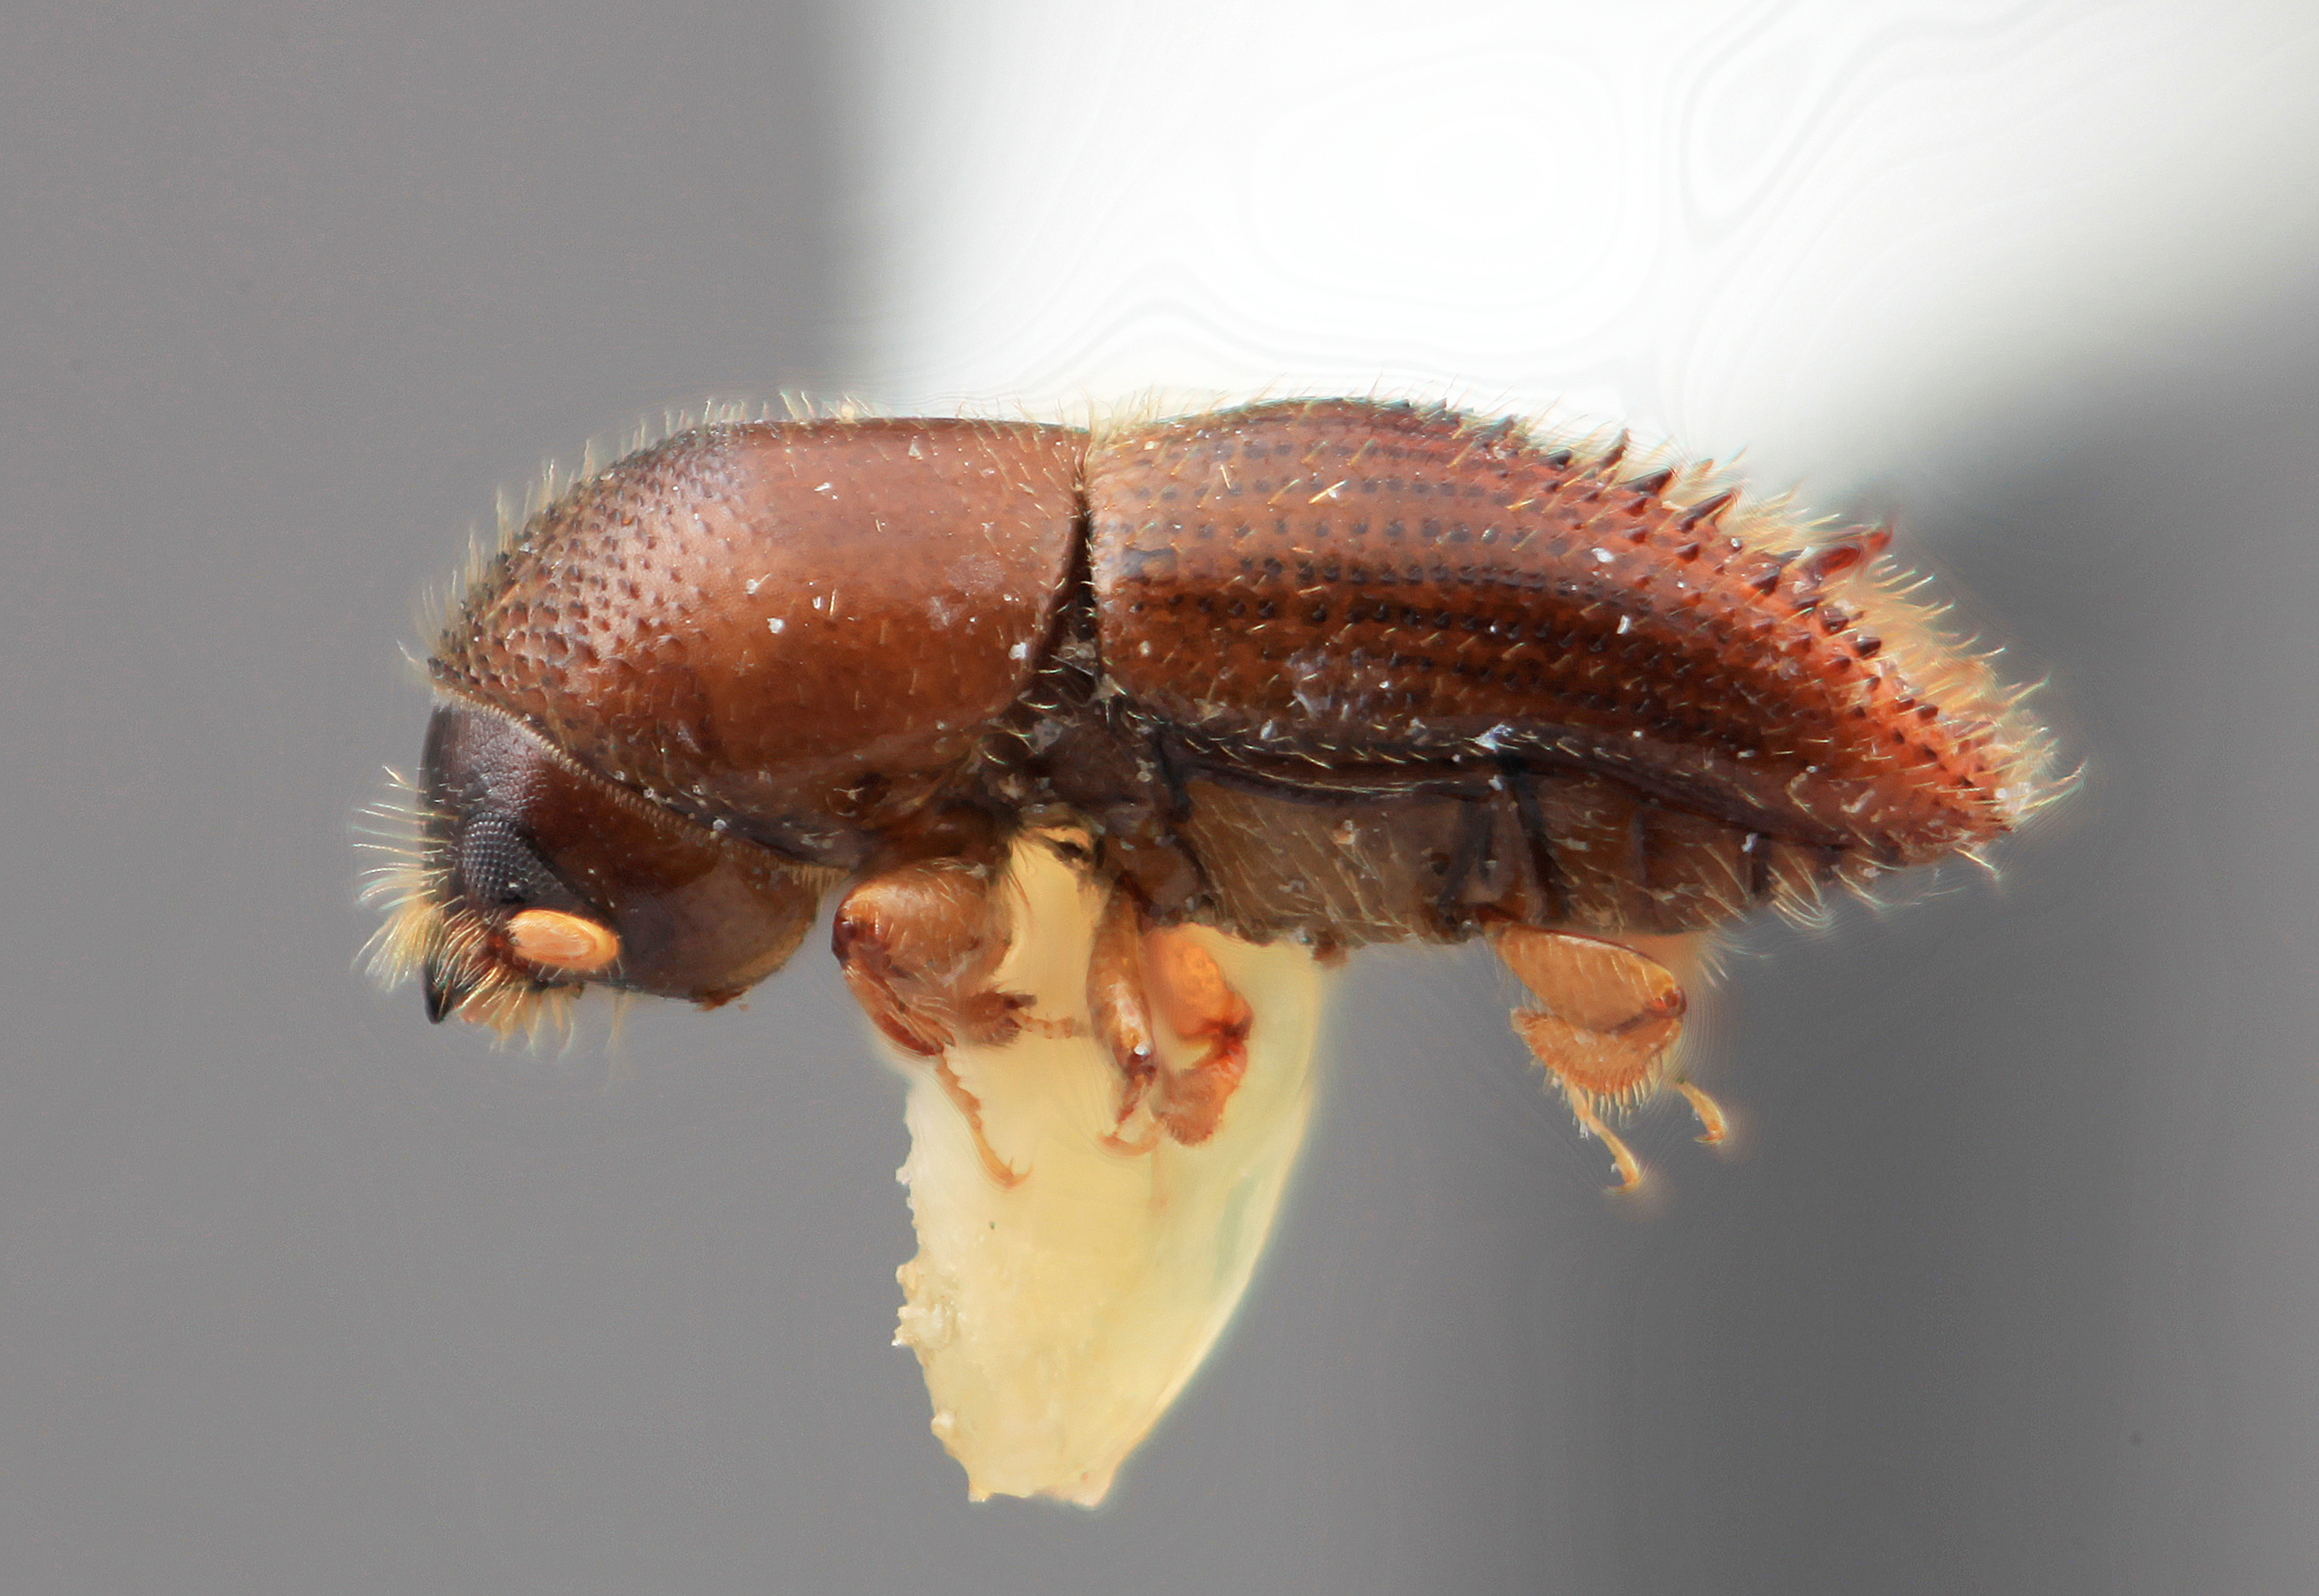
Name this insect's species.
Xyleborus bicornatulus
